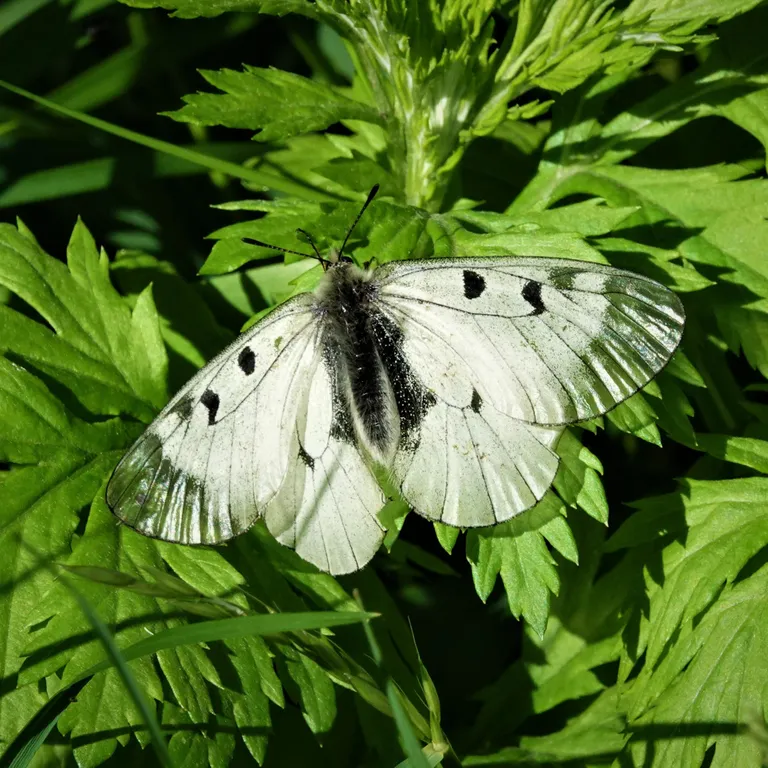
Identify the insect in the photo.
Parnassius mnemosyne
